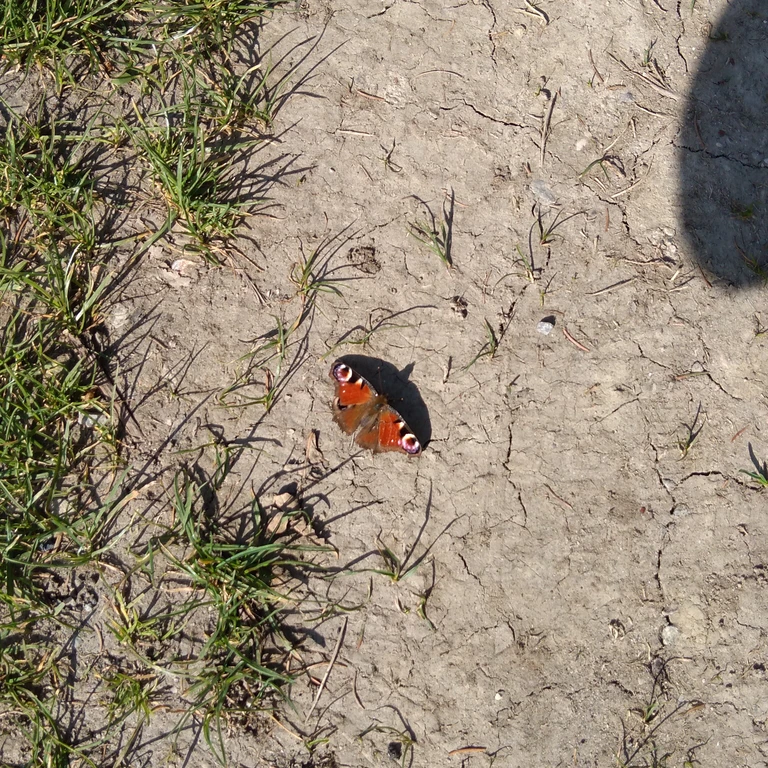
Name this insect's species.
Aglais io
